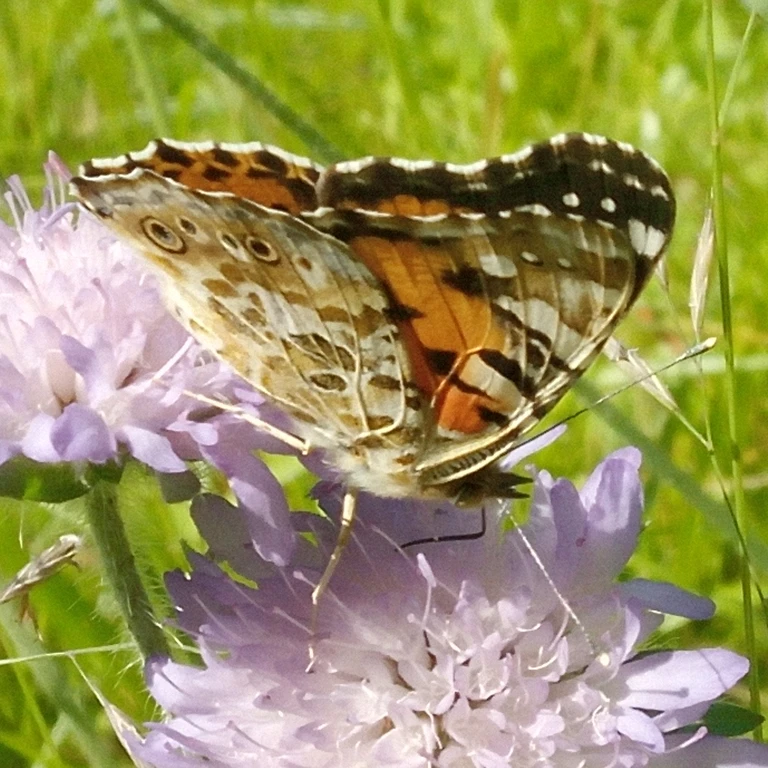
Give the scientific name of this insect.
Vanessa cardui
